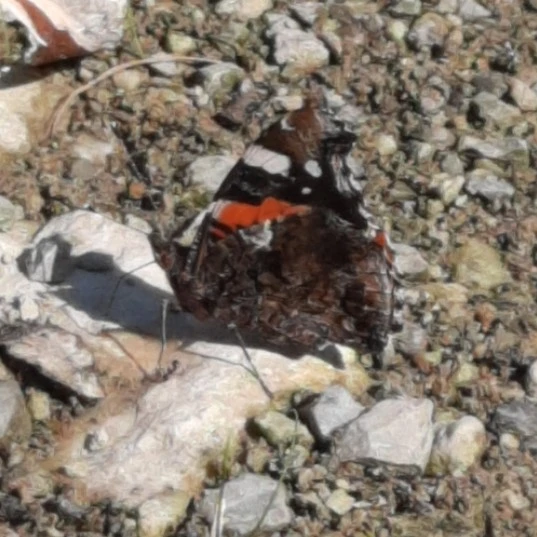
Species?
Vanessa atalanta
